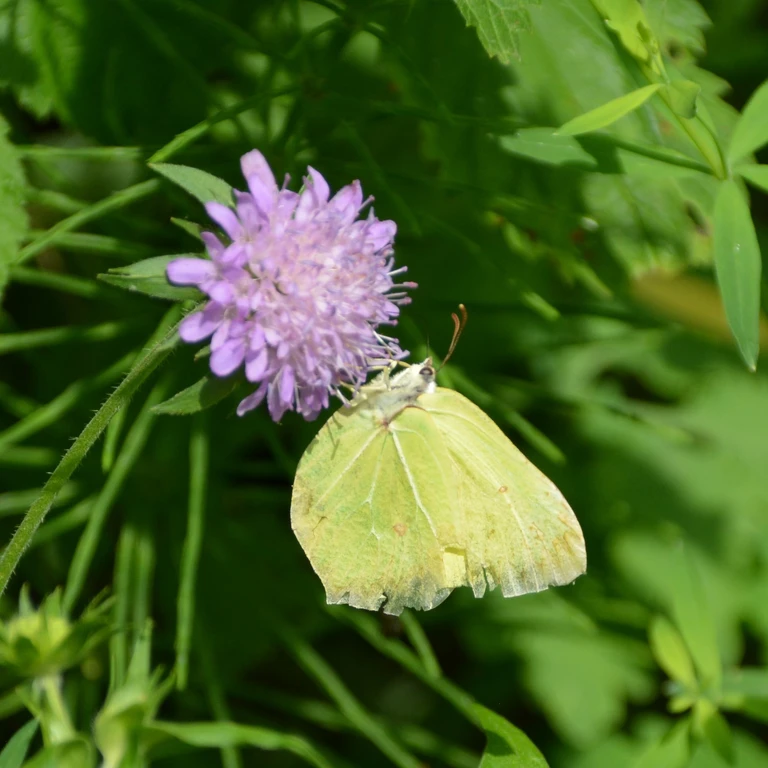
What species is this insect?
Gonepteryx rhamni
